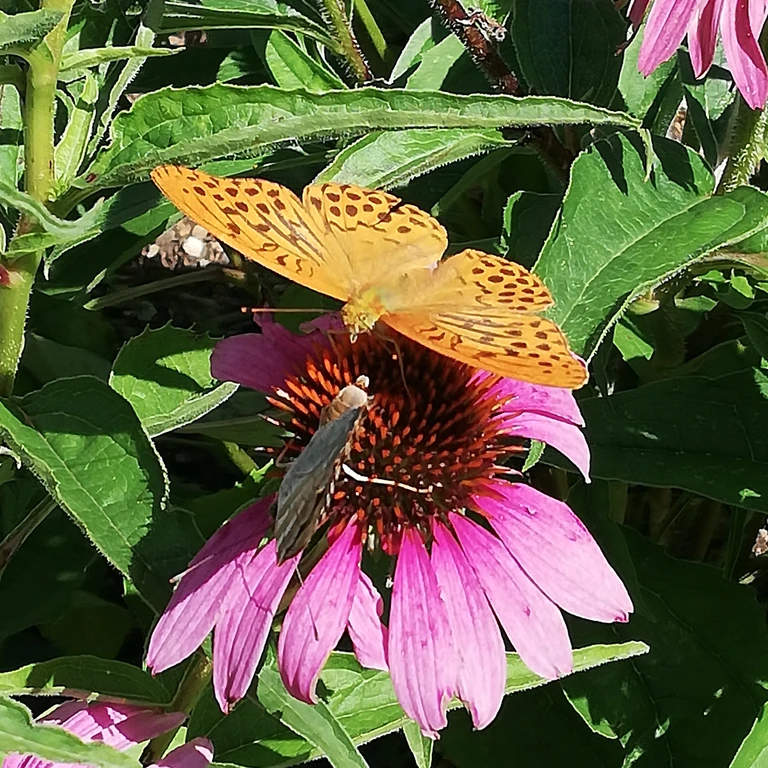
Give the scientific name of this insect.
Argynnis paphia
